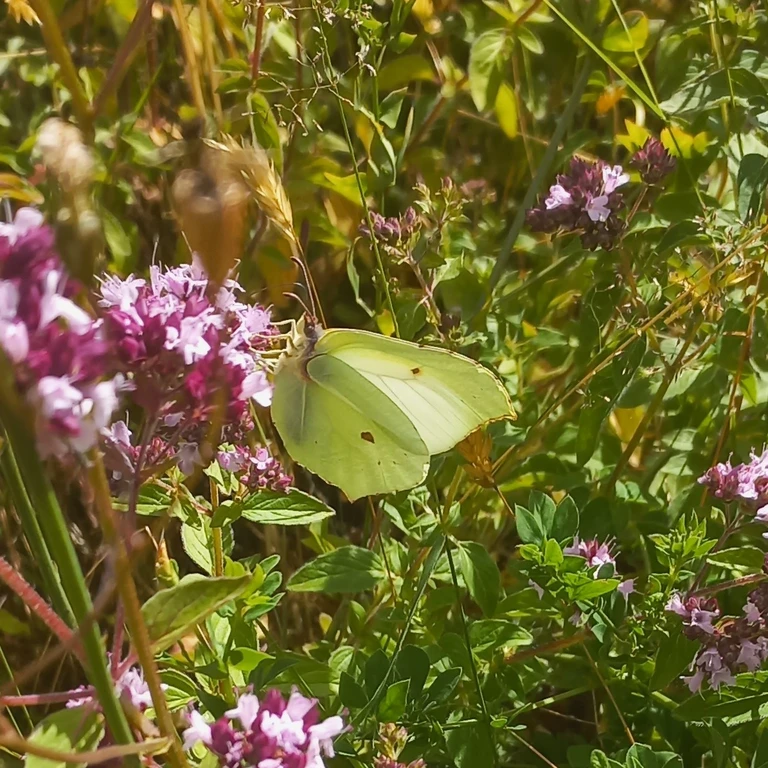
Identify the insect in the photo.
Gonepteryx rhamni
